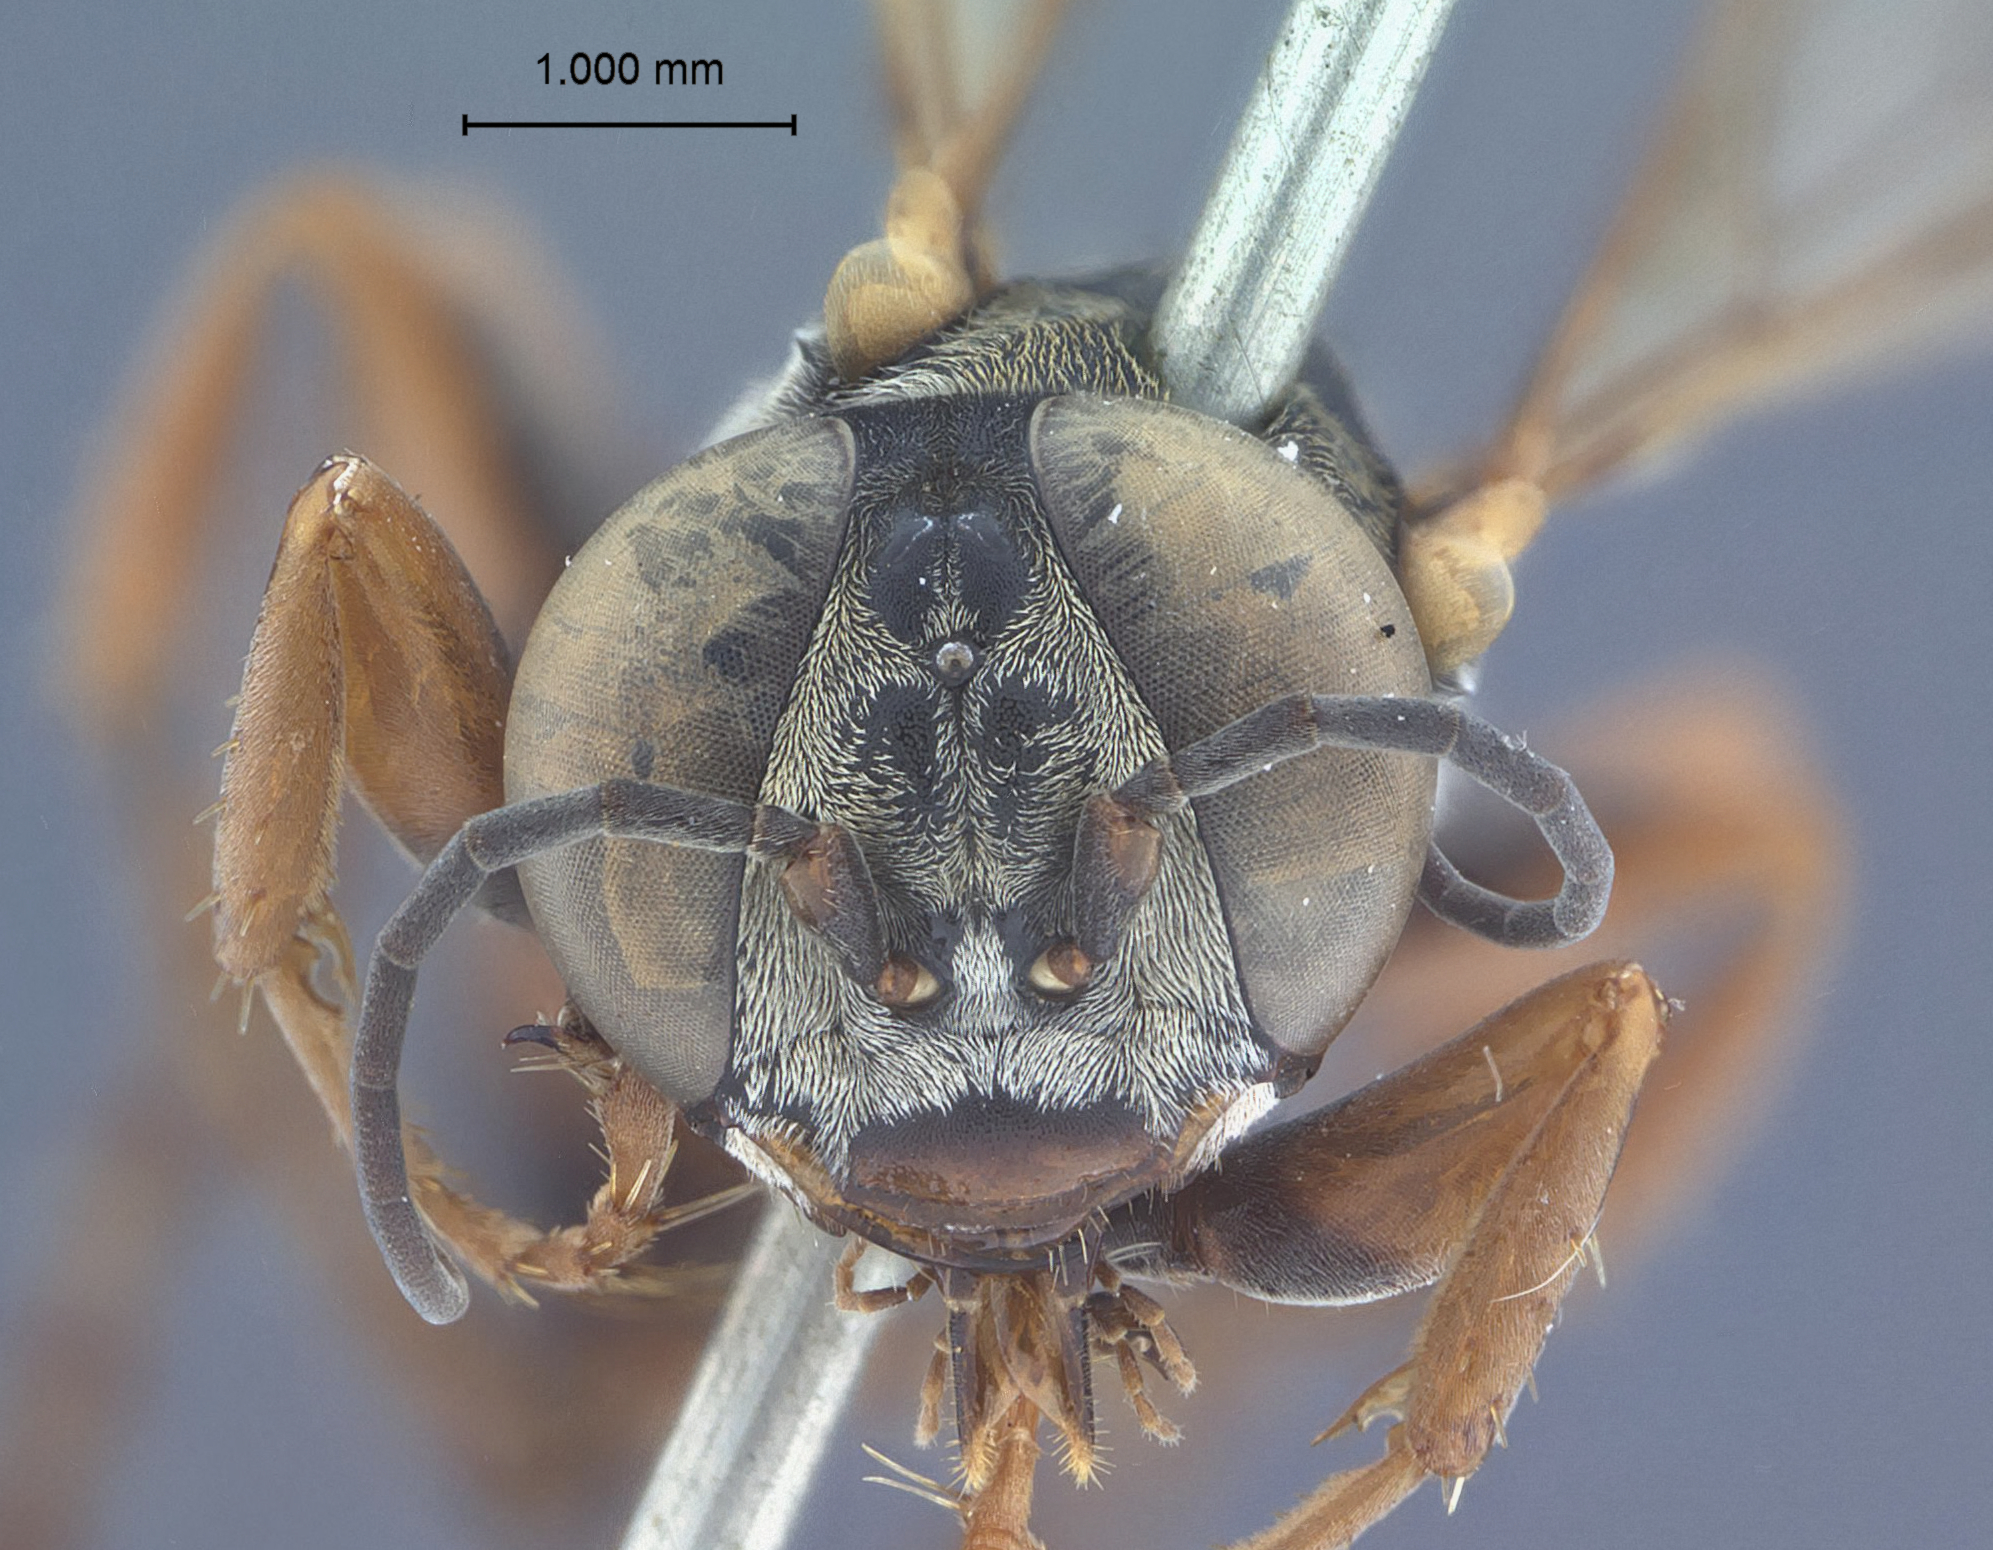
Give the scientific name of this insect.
Tachysphex apakaensis
